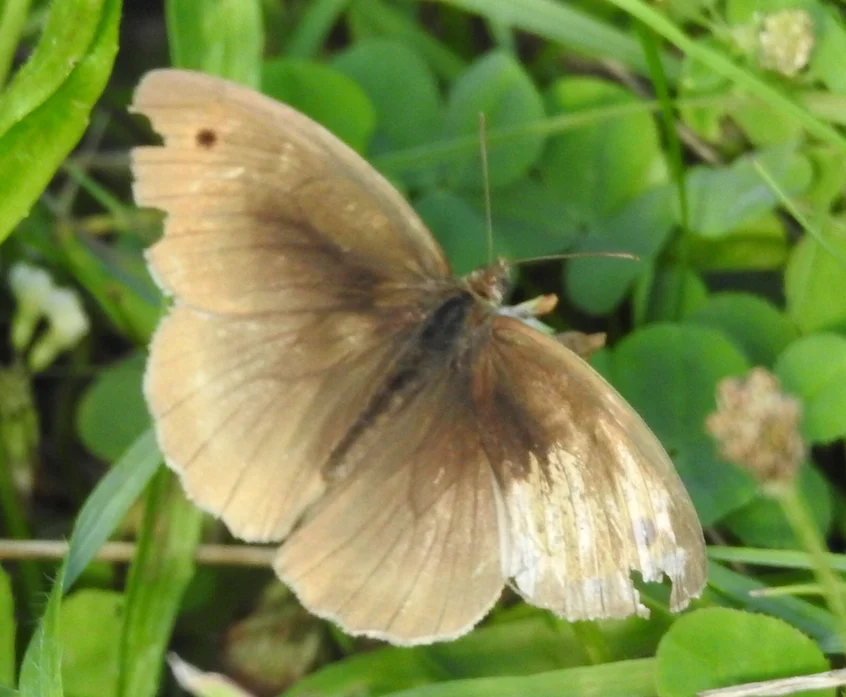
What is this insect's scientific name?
Maniola jurtina
